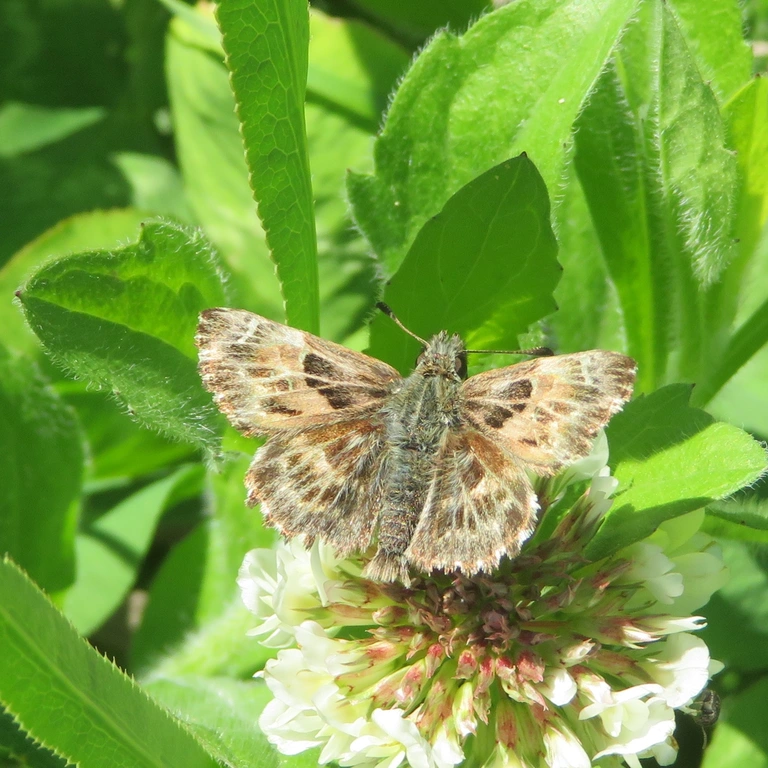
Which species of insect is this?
Carcharodus alceae
